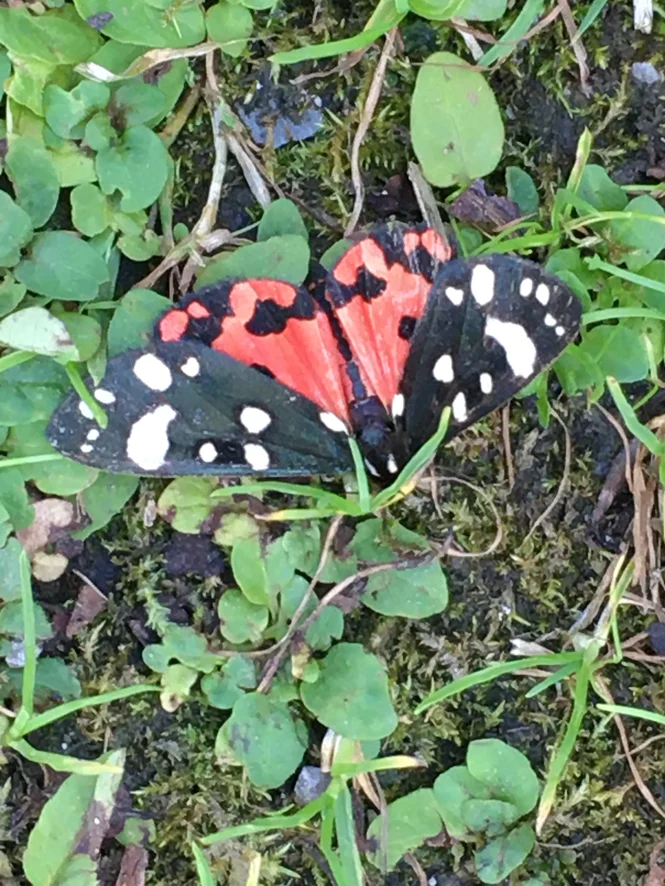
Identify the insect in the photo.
Callimorpha dominula
